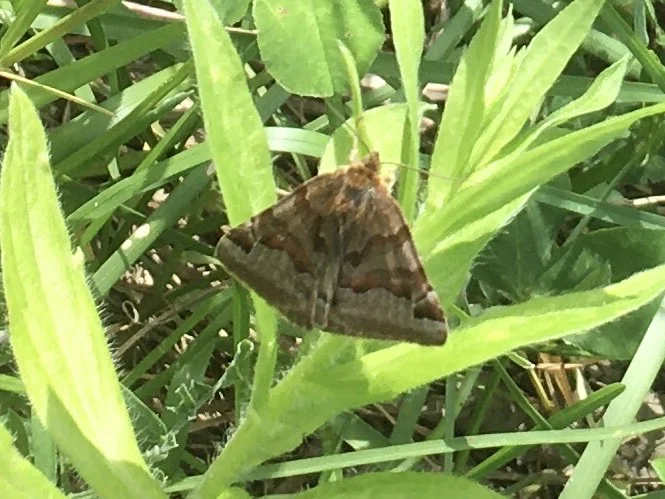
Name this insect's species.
Euclidia glyphica
